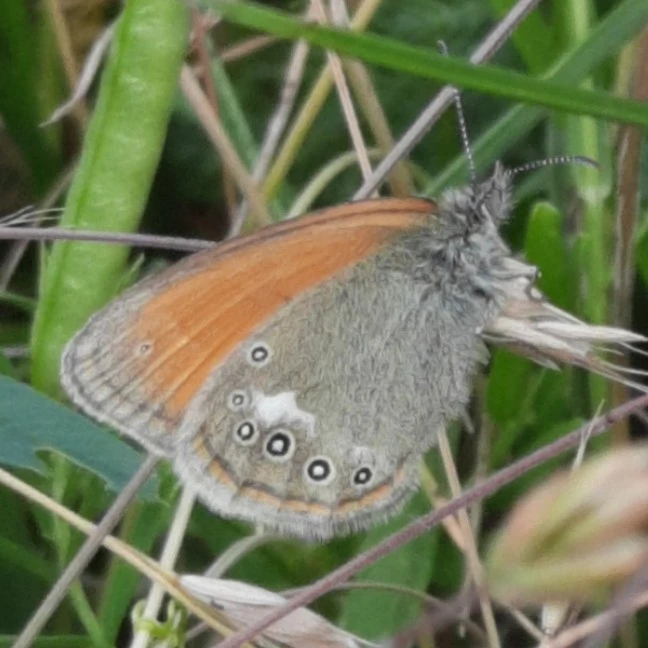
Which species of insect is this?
Coenonympha glycerion (also Coenonympha iphis)
